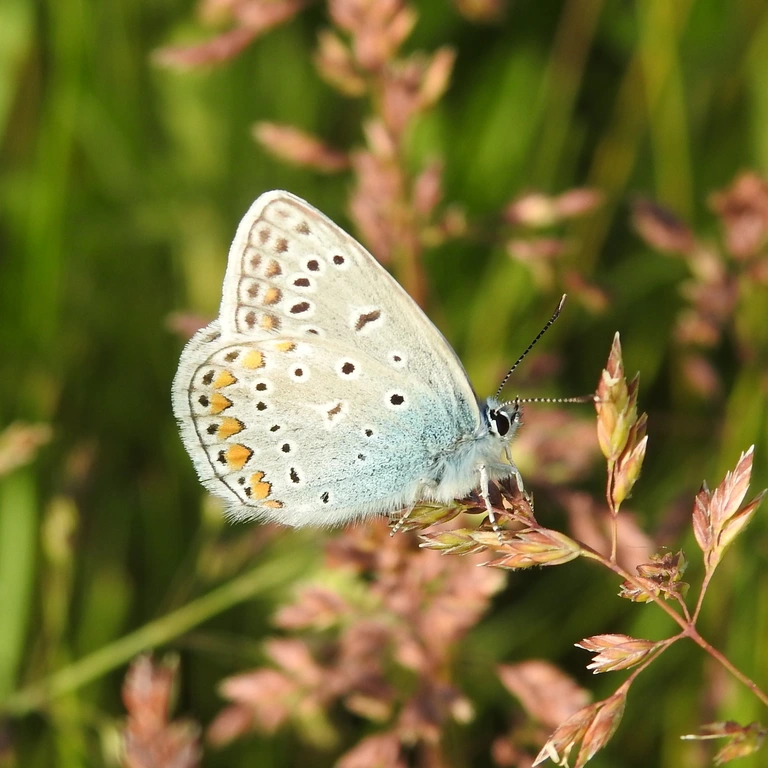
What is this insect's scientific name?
Polyommatus icarus
